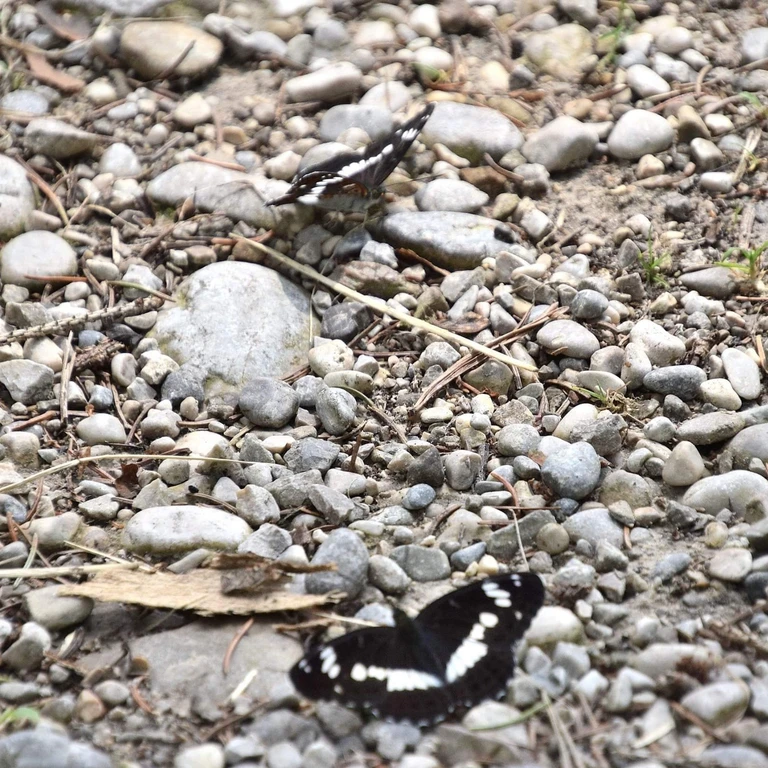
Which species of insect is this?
Limenitis camilla (also Ladoga camilla)
